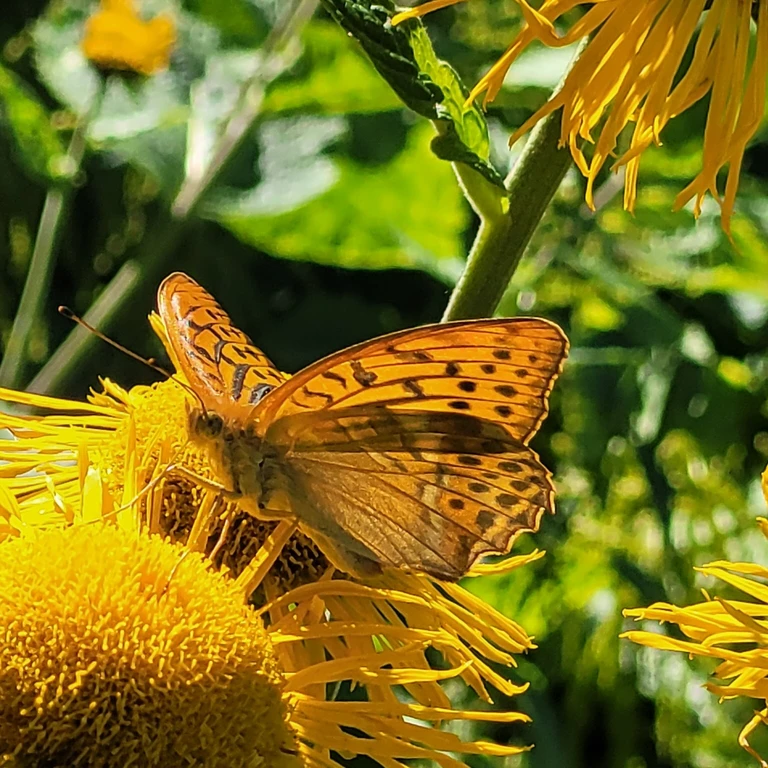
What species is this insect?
Argynnis paphia
